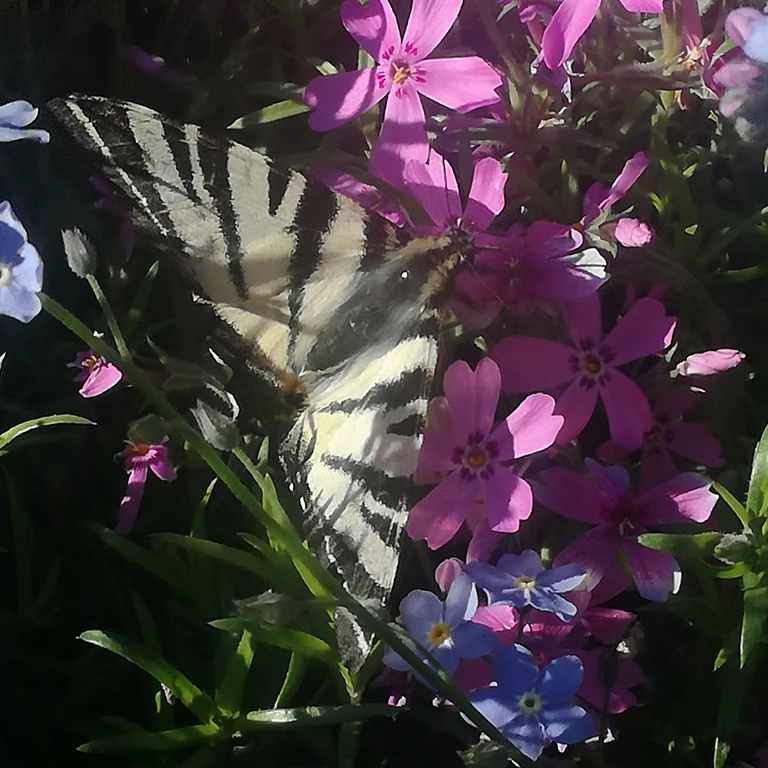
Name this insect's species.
Iphiclides podalirius
